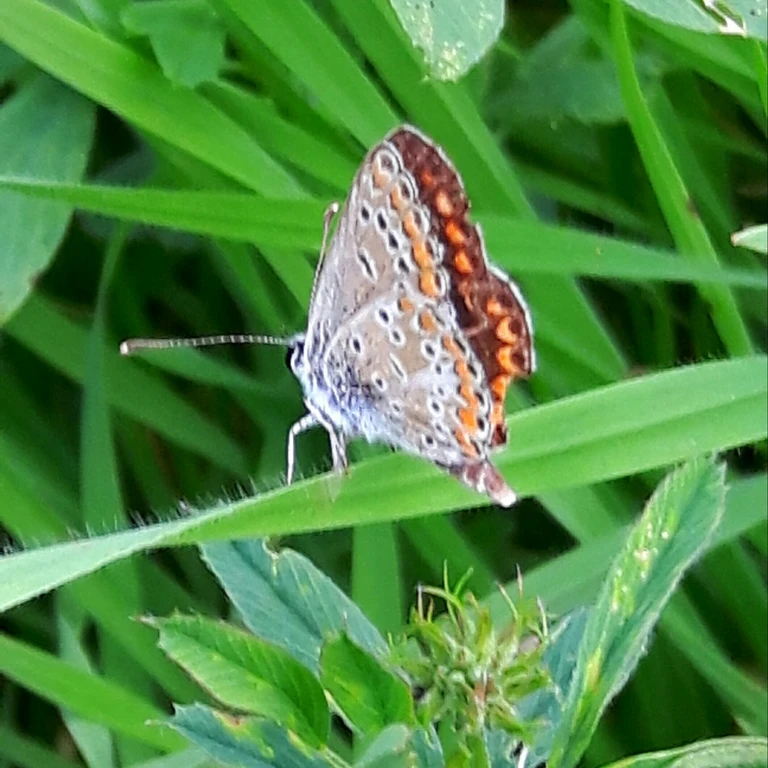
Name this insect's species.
Aricia agestis/artaxerxes
